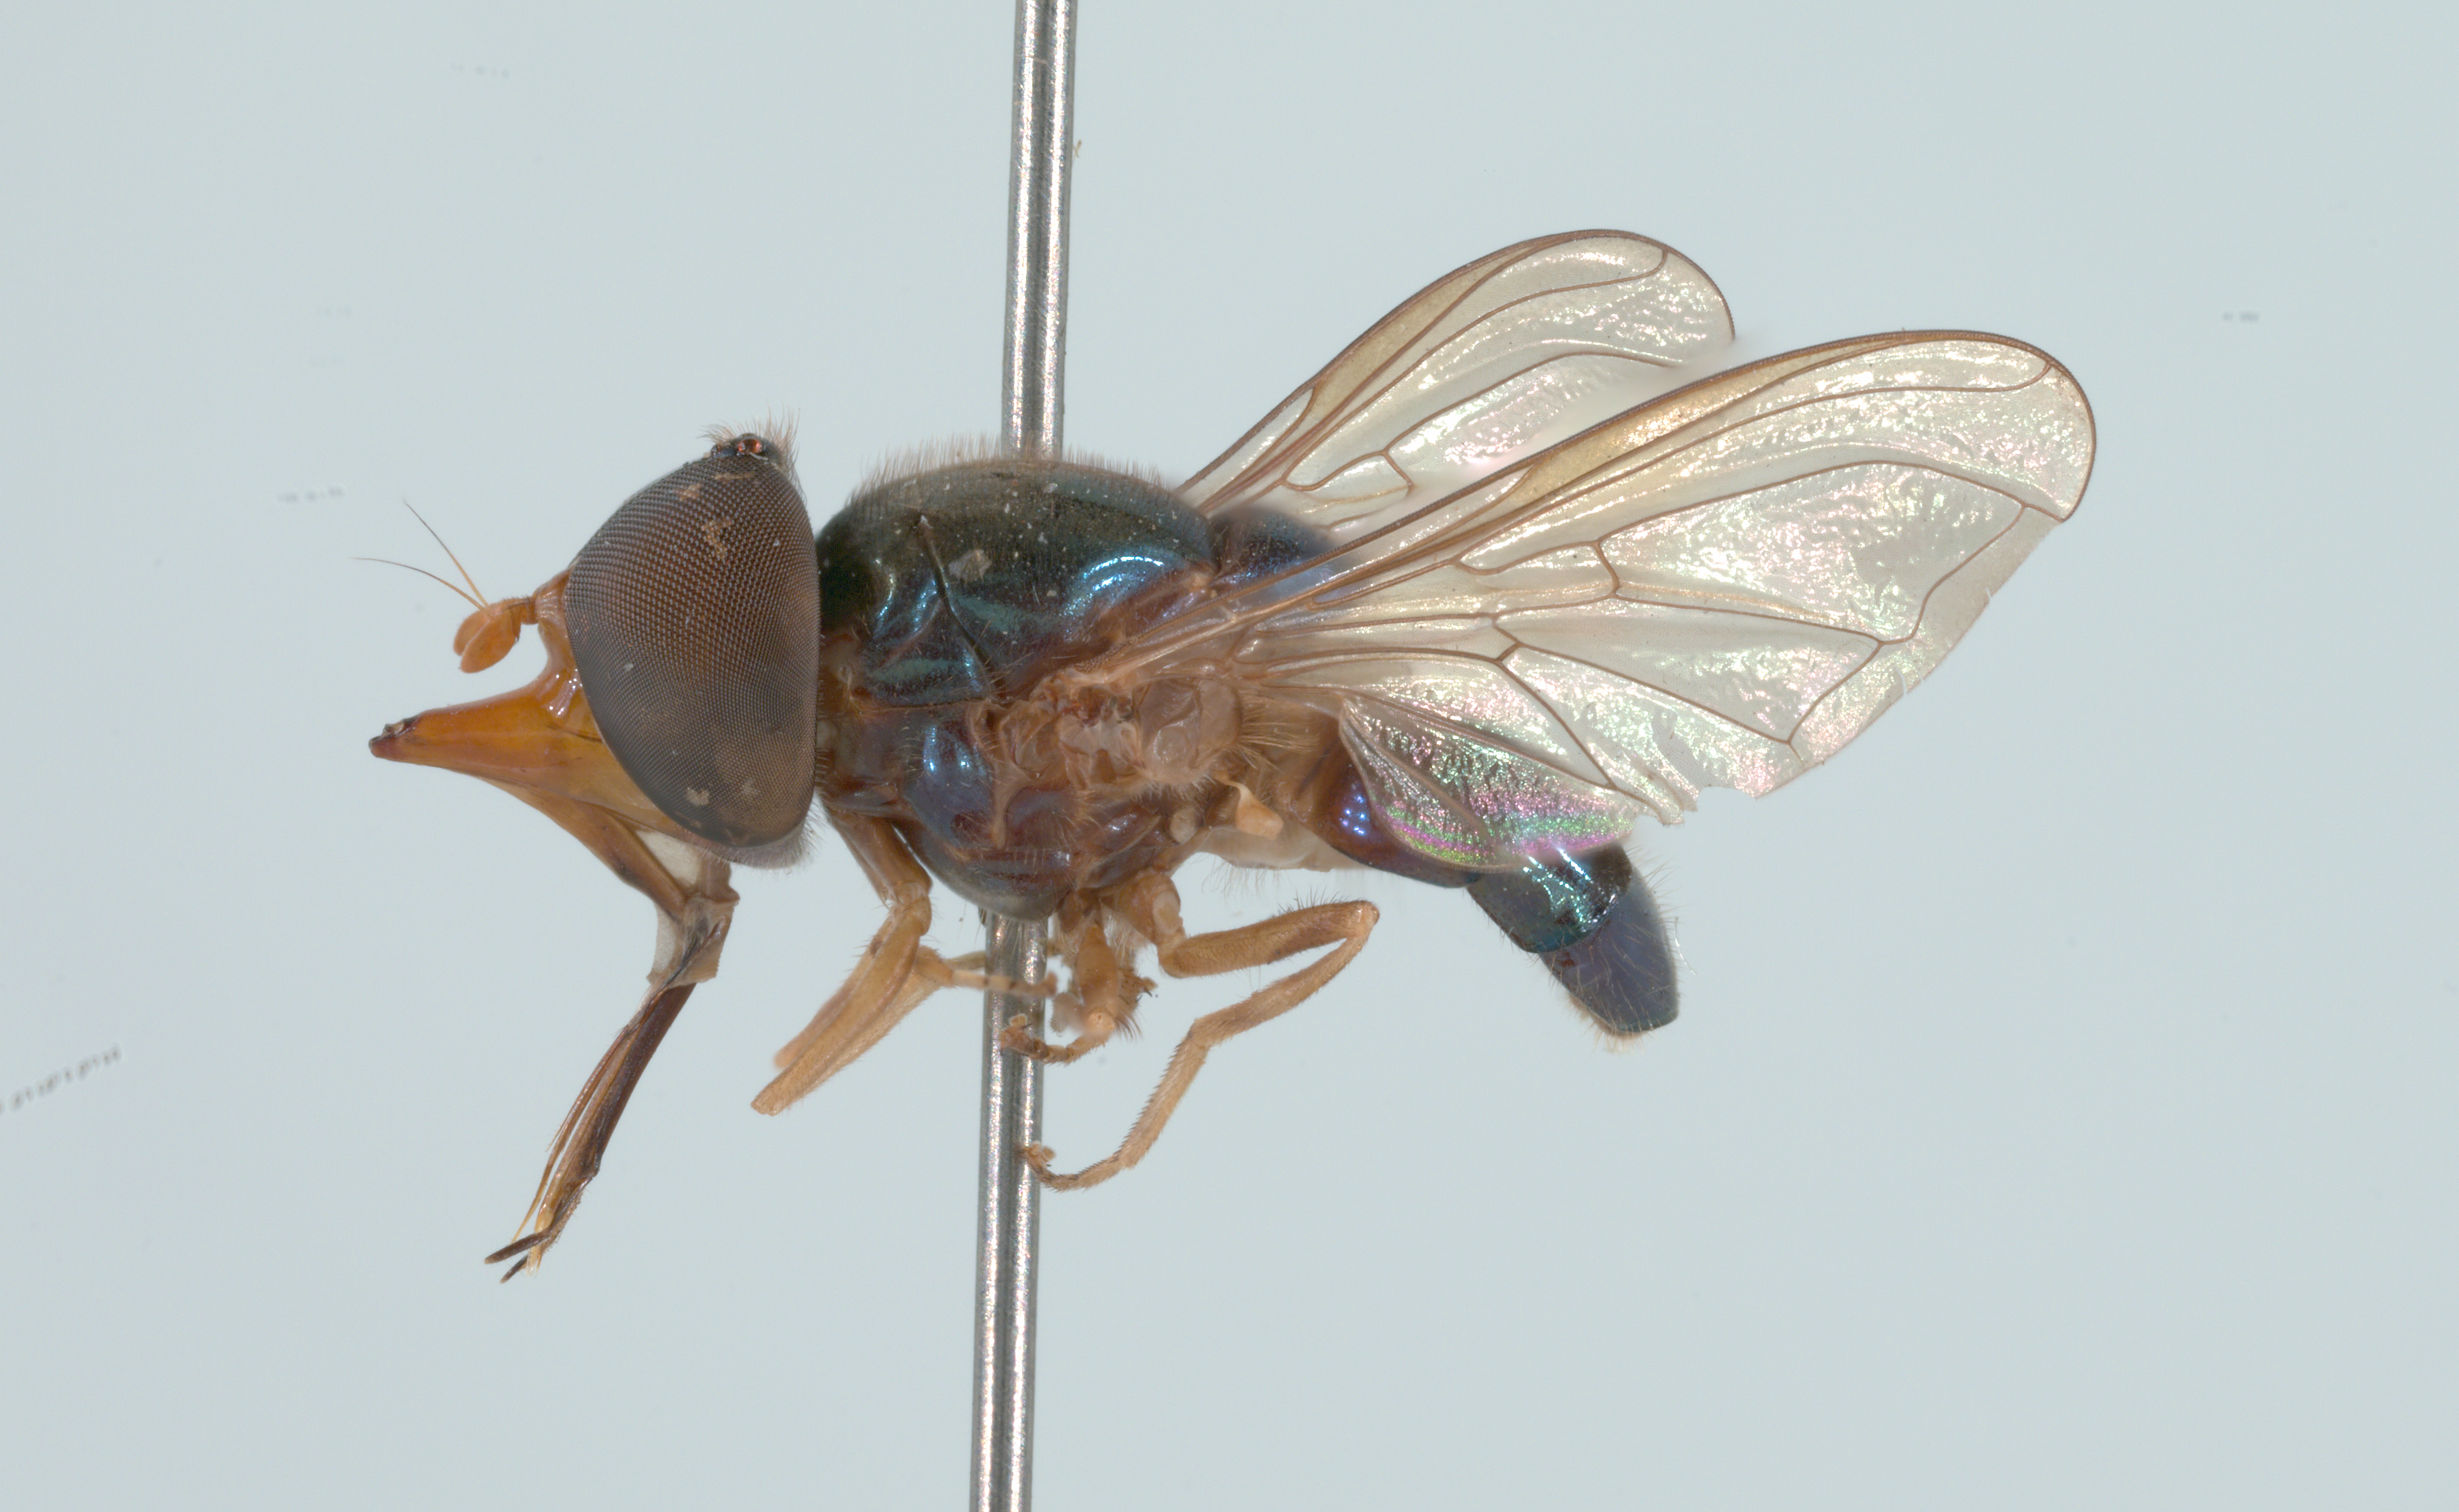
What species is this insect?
Rhingia caerulescens
